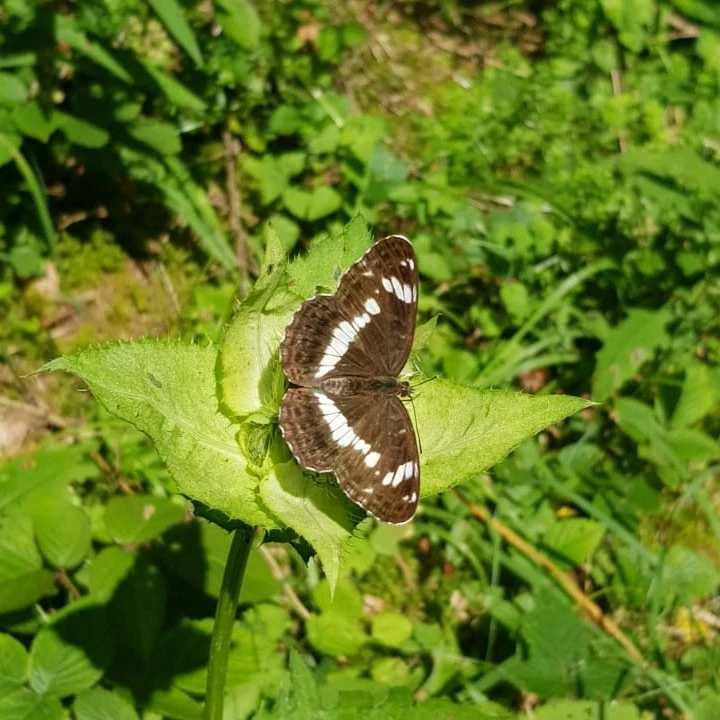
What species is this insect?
Limenitis camilla (also Ladoga camilla)
